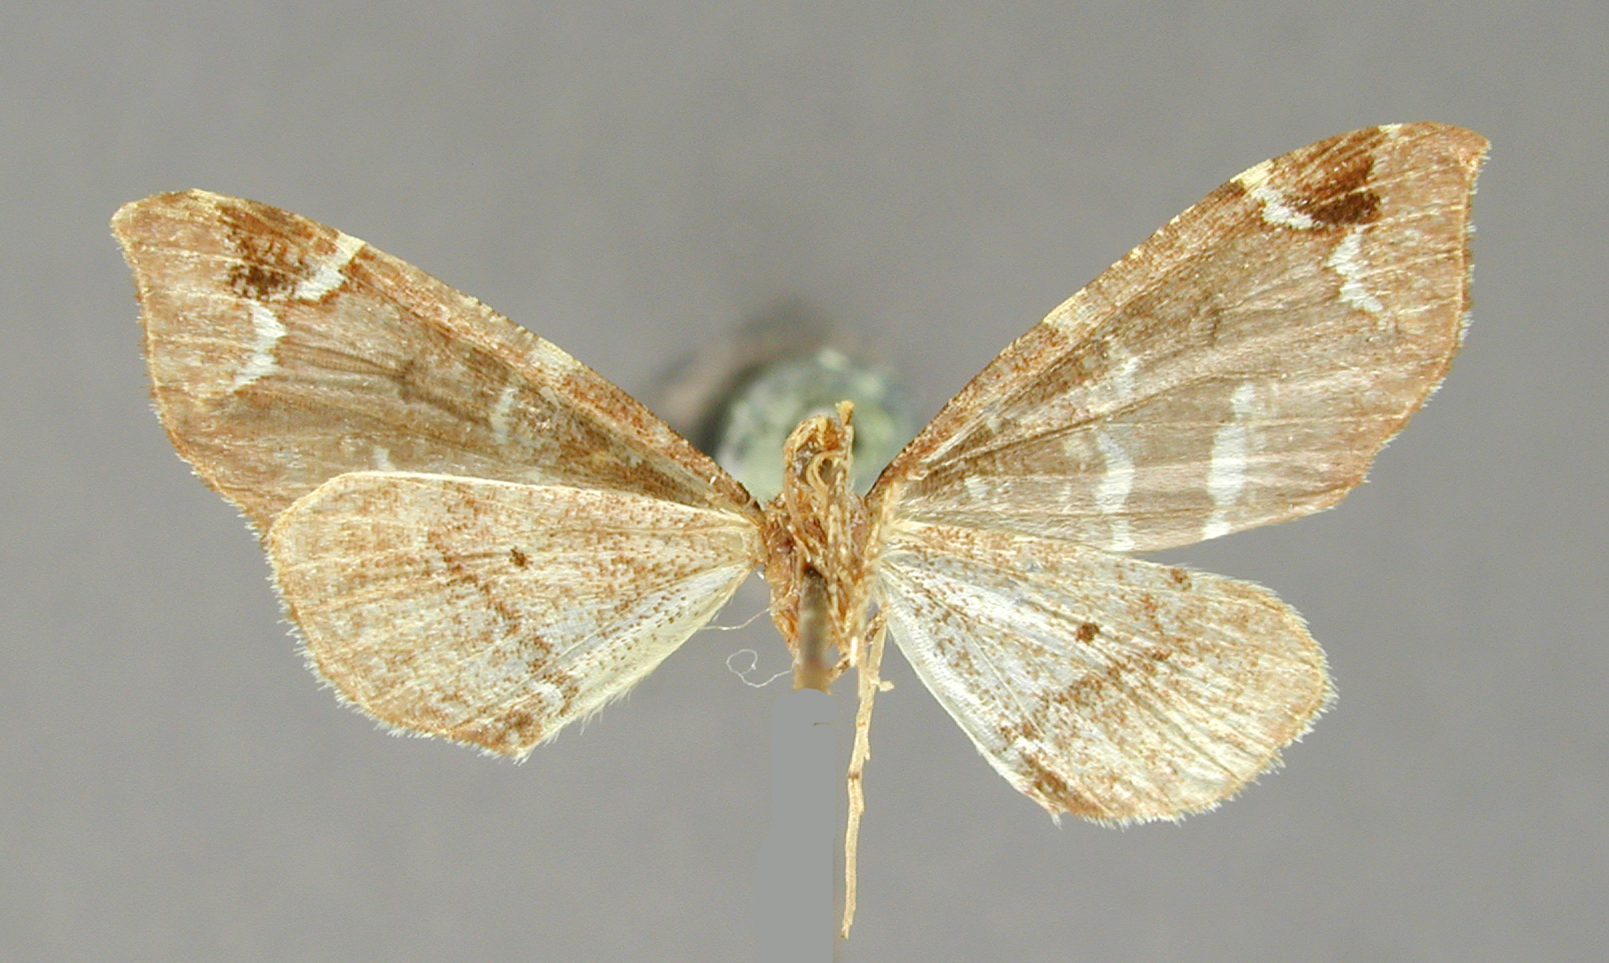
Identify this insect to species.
Psaliodes geminisigna
